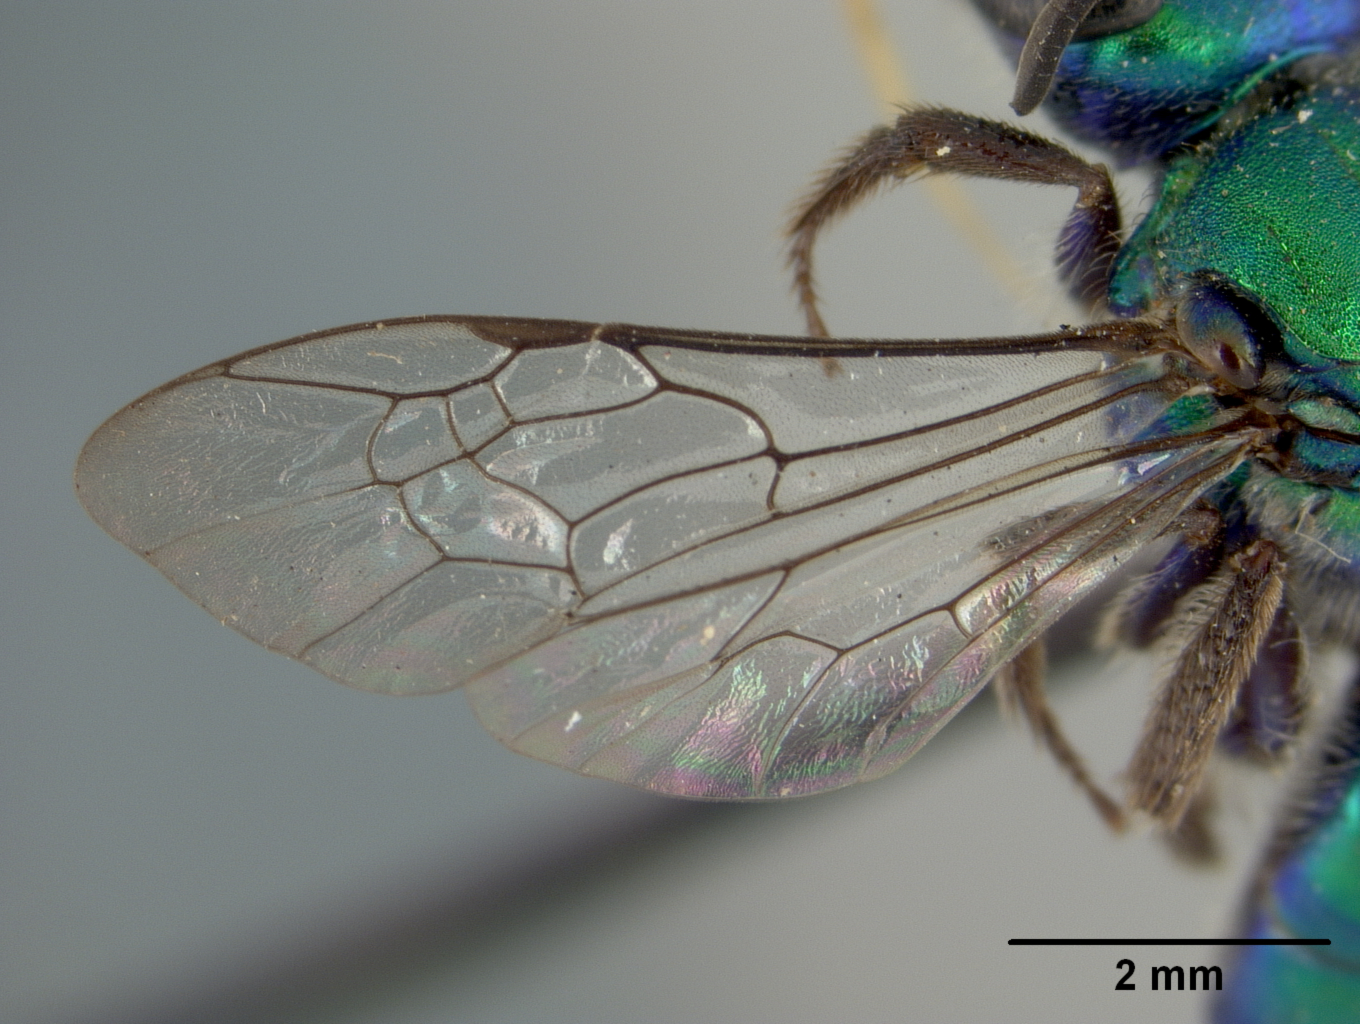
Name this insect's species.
Augochlora cubana
